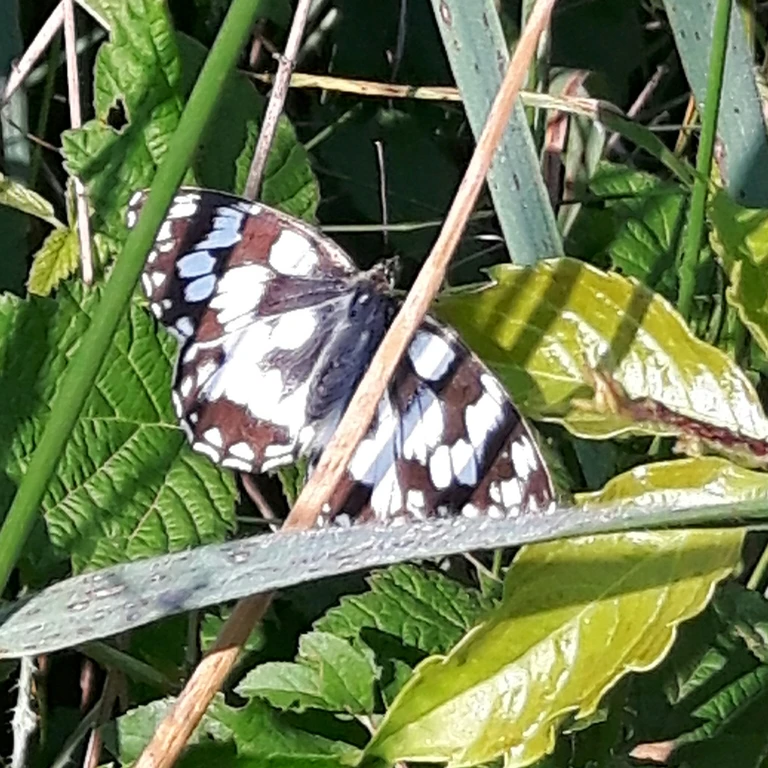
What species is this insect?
Melanargia galathea
